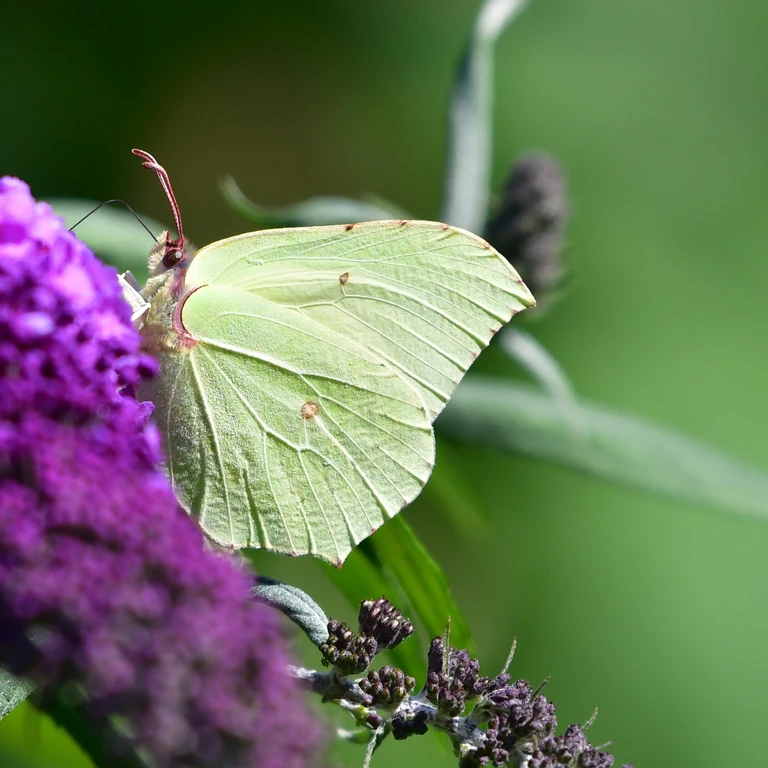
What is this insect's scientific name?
Gonepteryx rhamni
